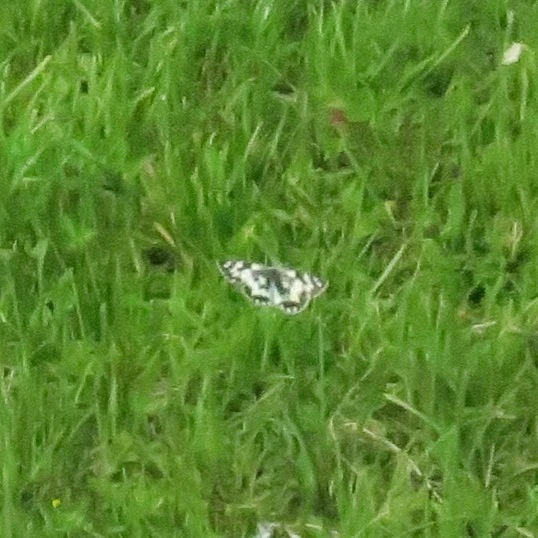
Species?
Melanargia galathea
